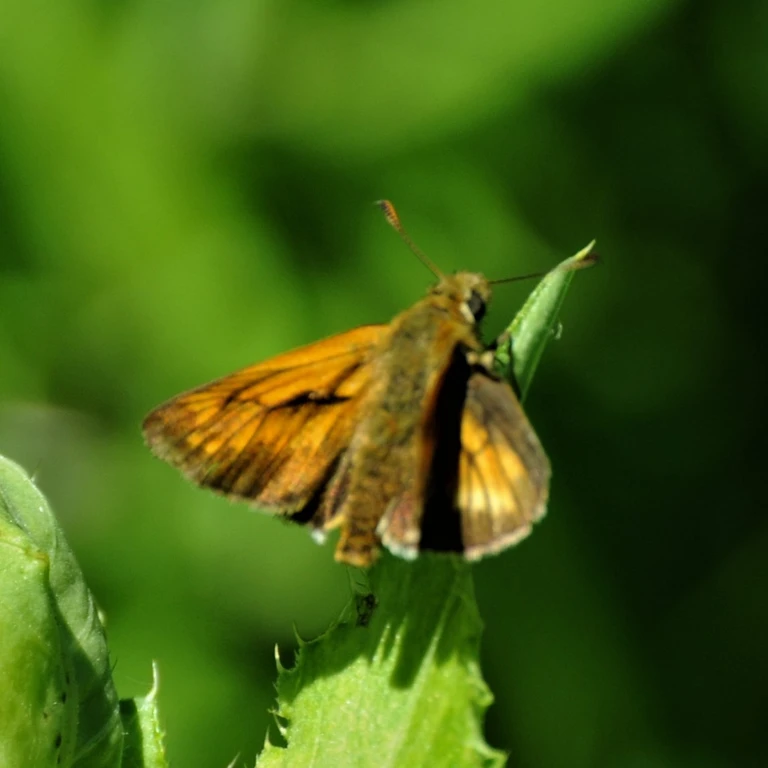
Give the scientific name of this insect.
Ochlodes sylvanus (also Ochlodes venata)
